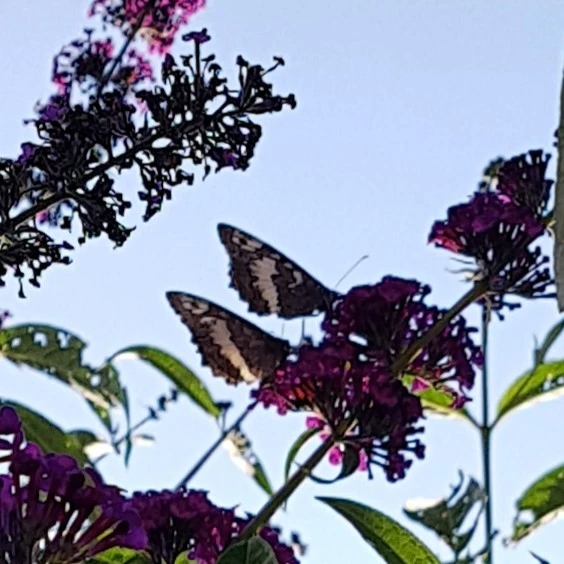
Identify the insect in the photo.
Brintesia circe
